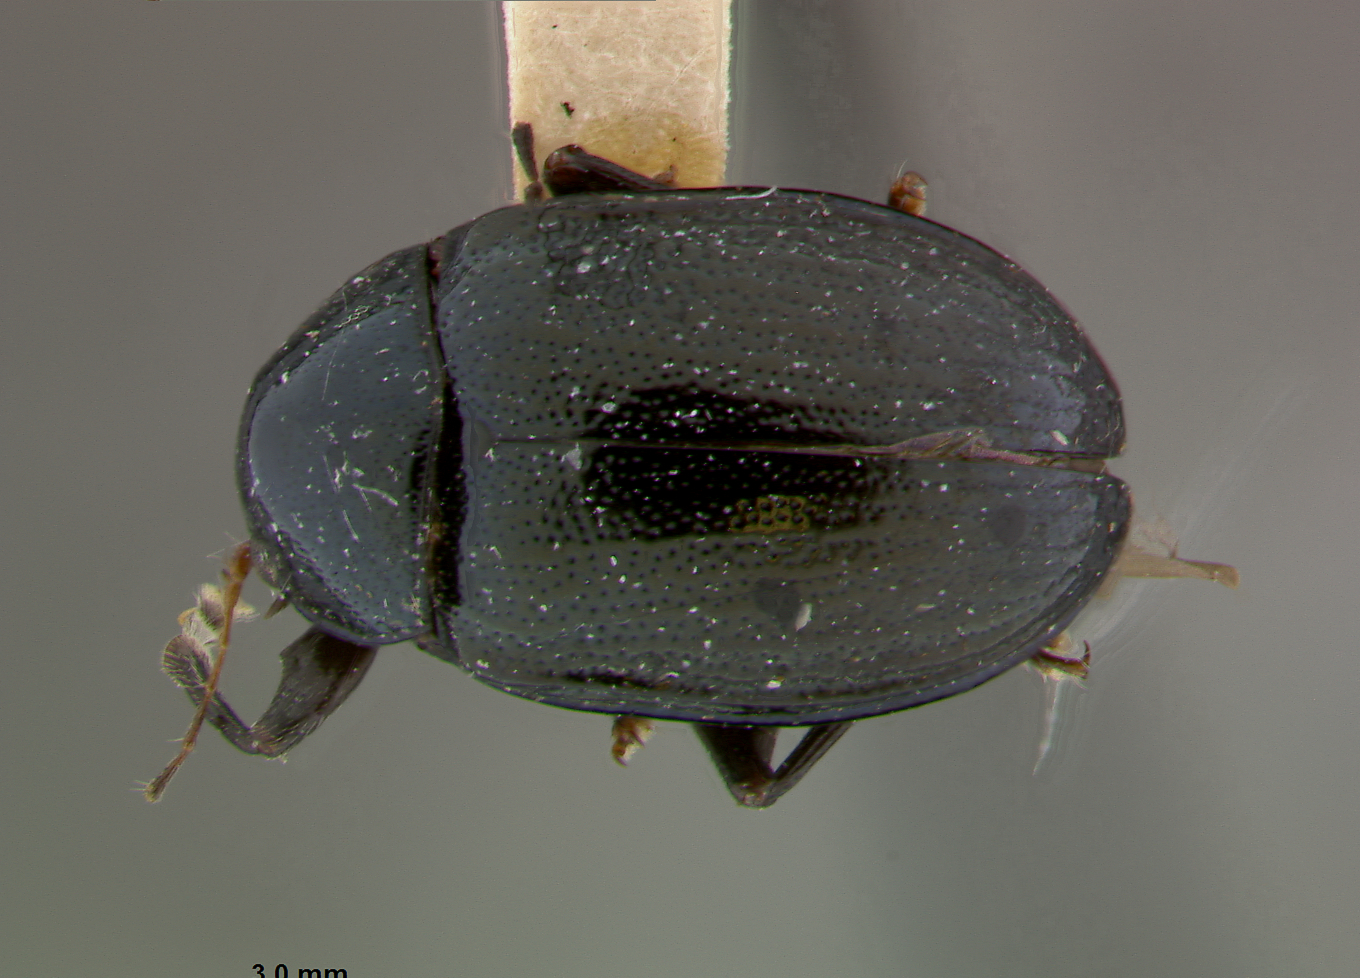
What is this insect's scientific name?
Colaspoides bakeri
